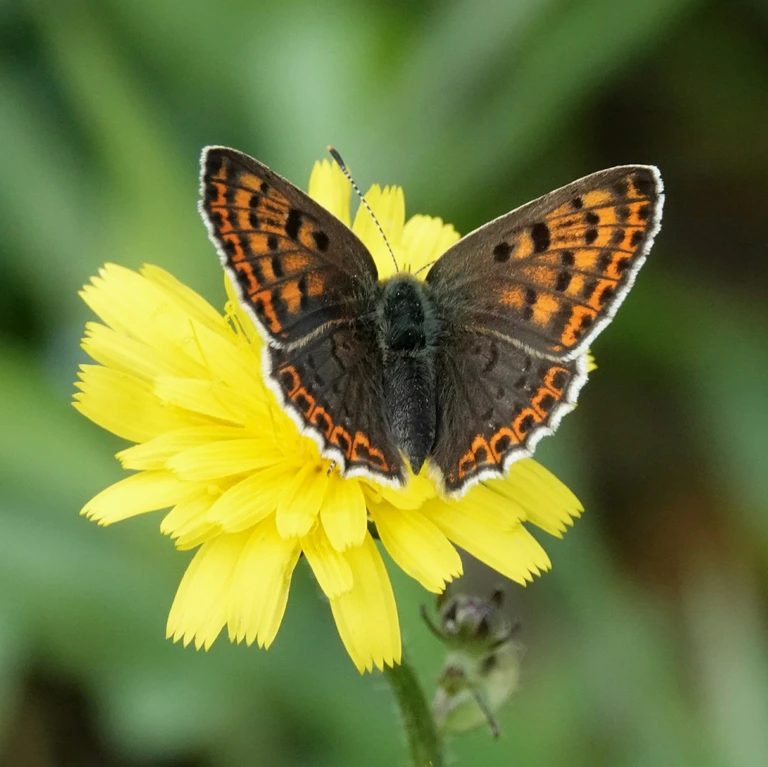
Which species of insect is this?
Lycaena tityrus (also Loweia tityrus)
